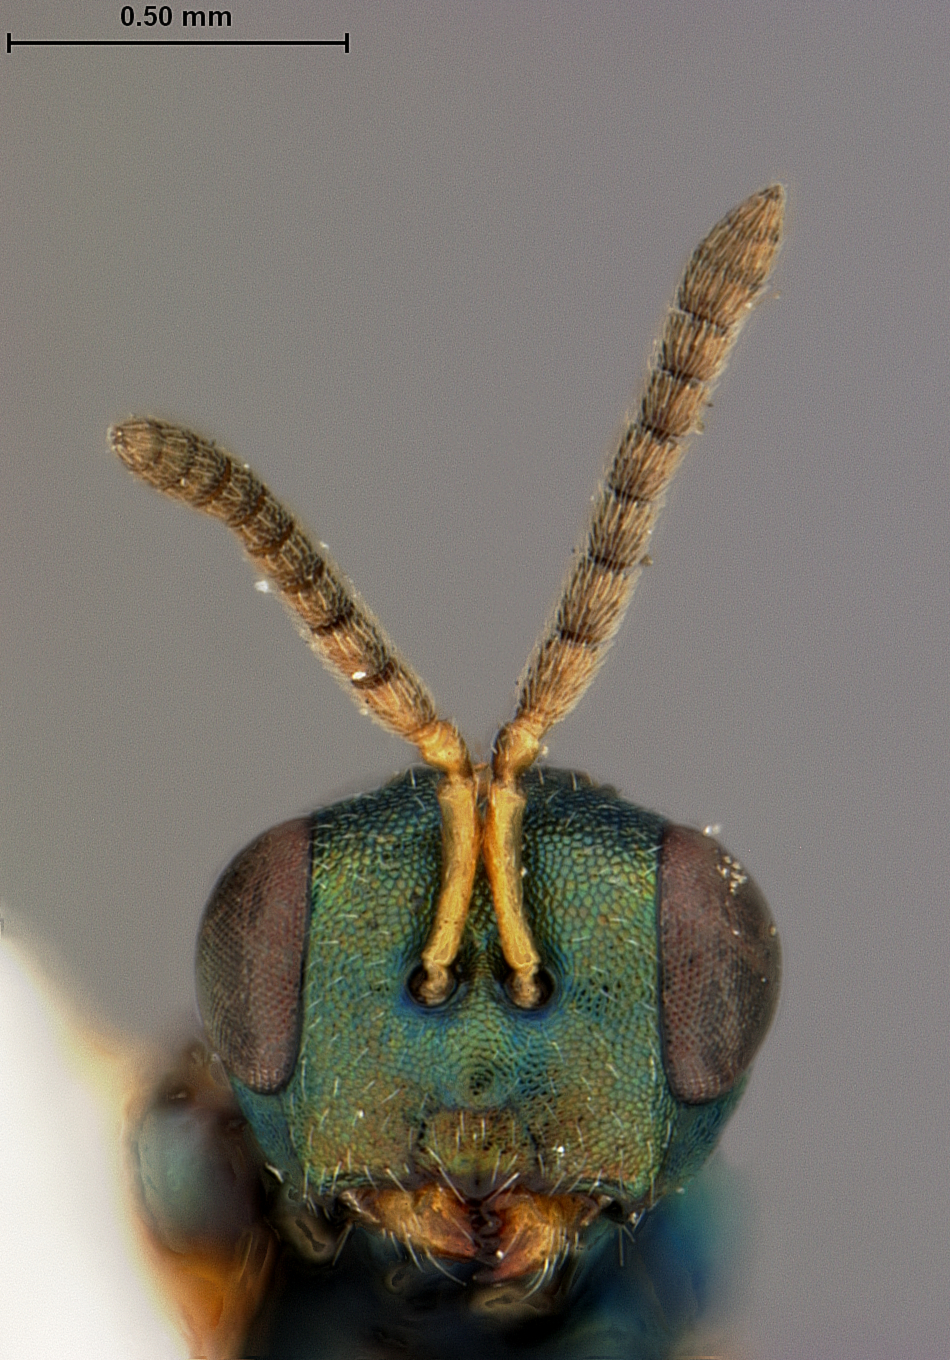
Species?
Megorismus lasiopterae
